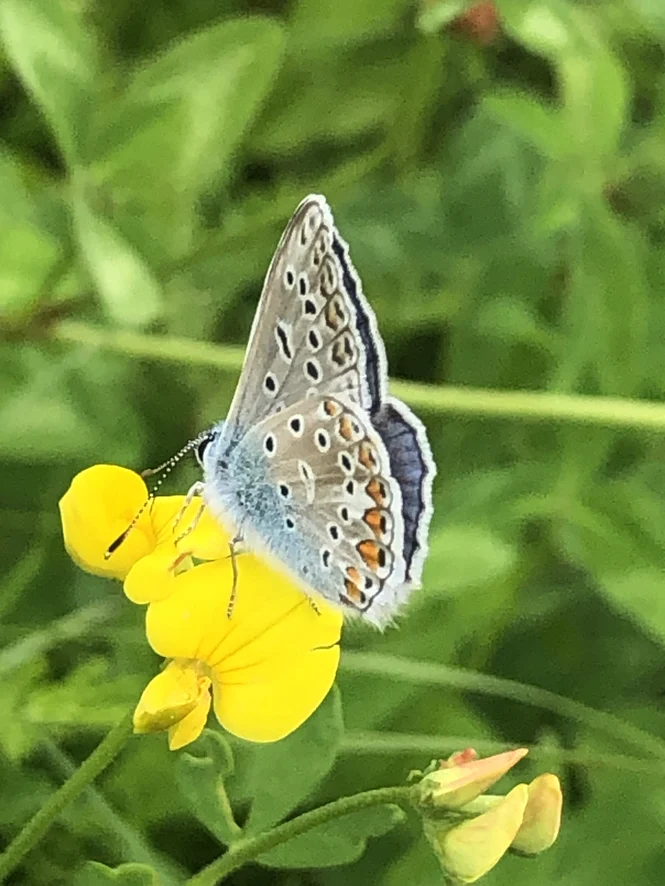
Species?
Polyommatus icarus
